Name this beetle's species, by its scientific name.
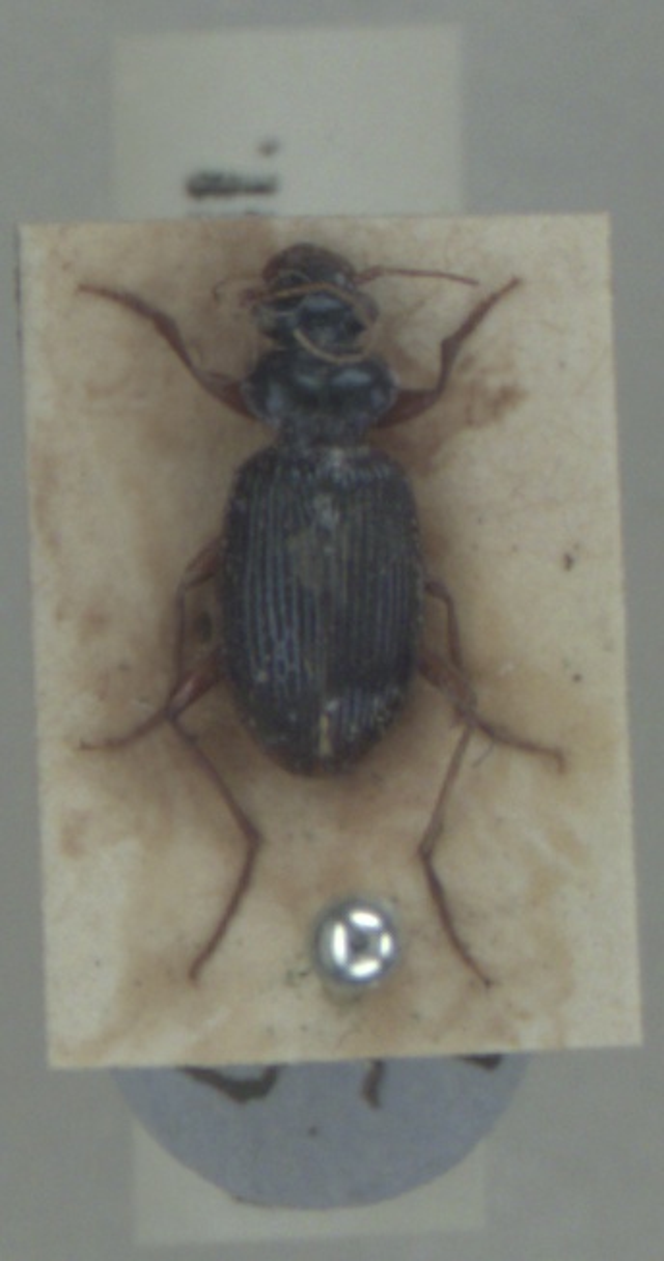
Leistus fulvibarbis
